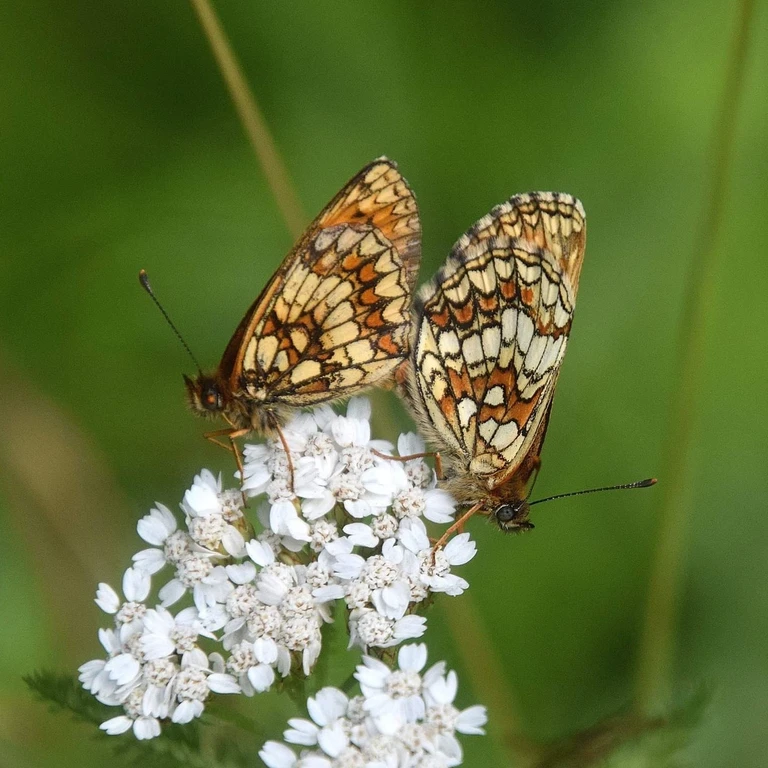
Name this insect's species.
Melitaea athalia
